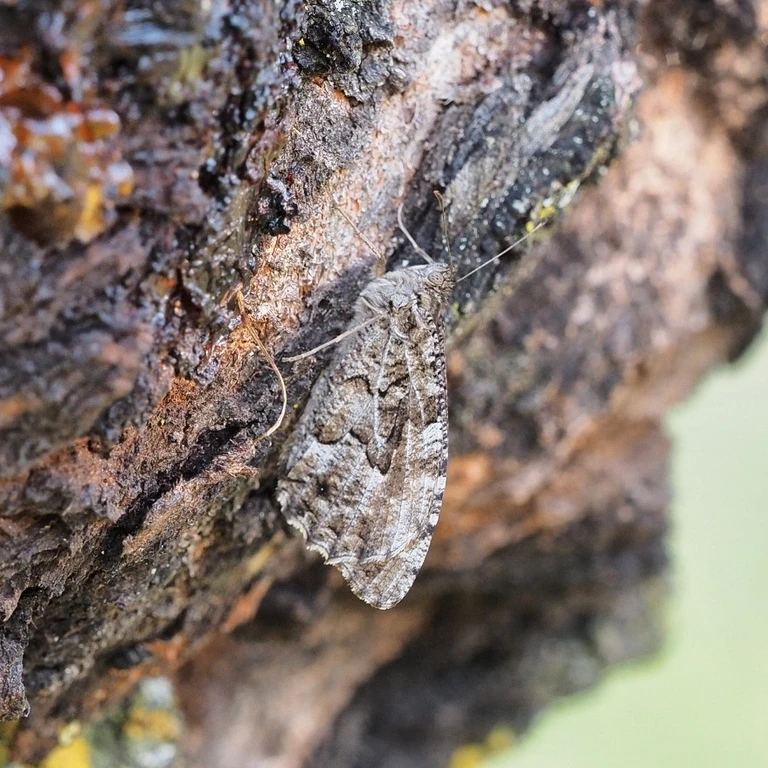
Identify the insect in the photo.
Hipparchia semele
